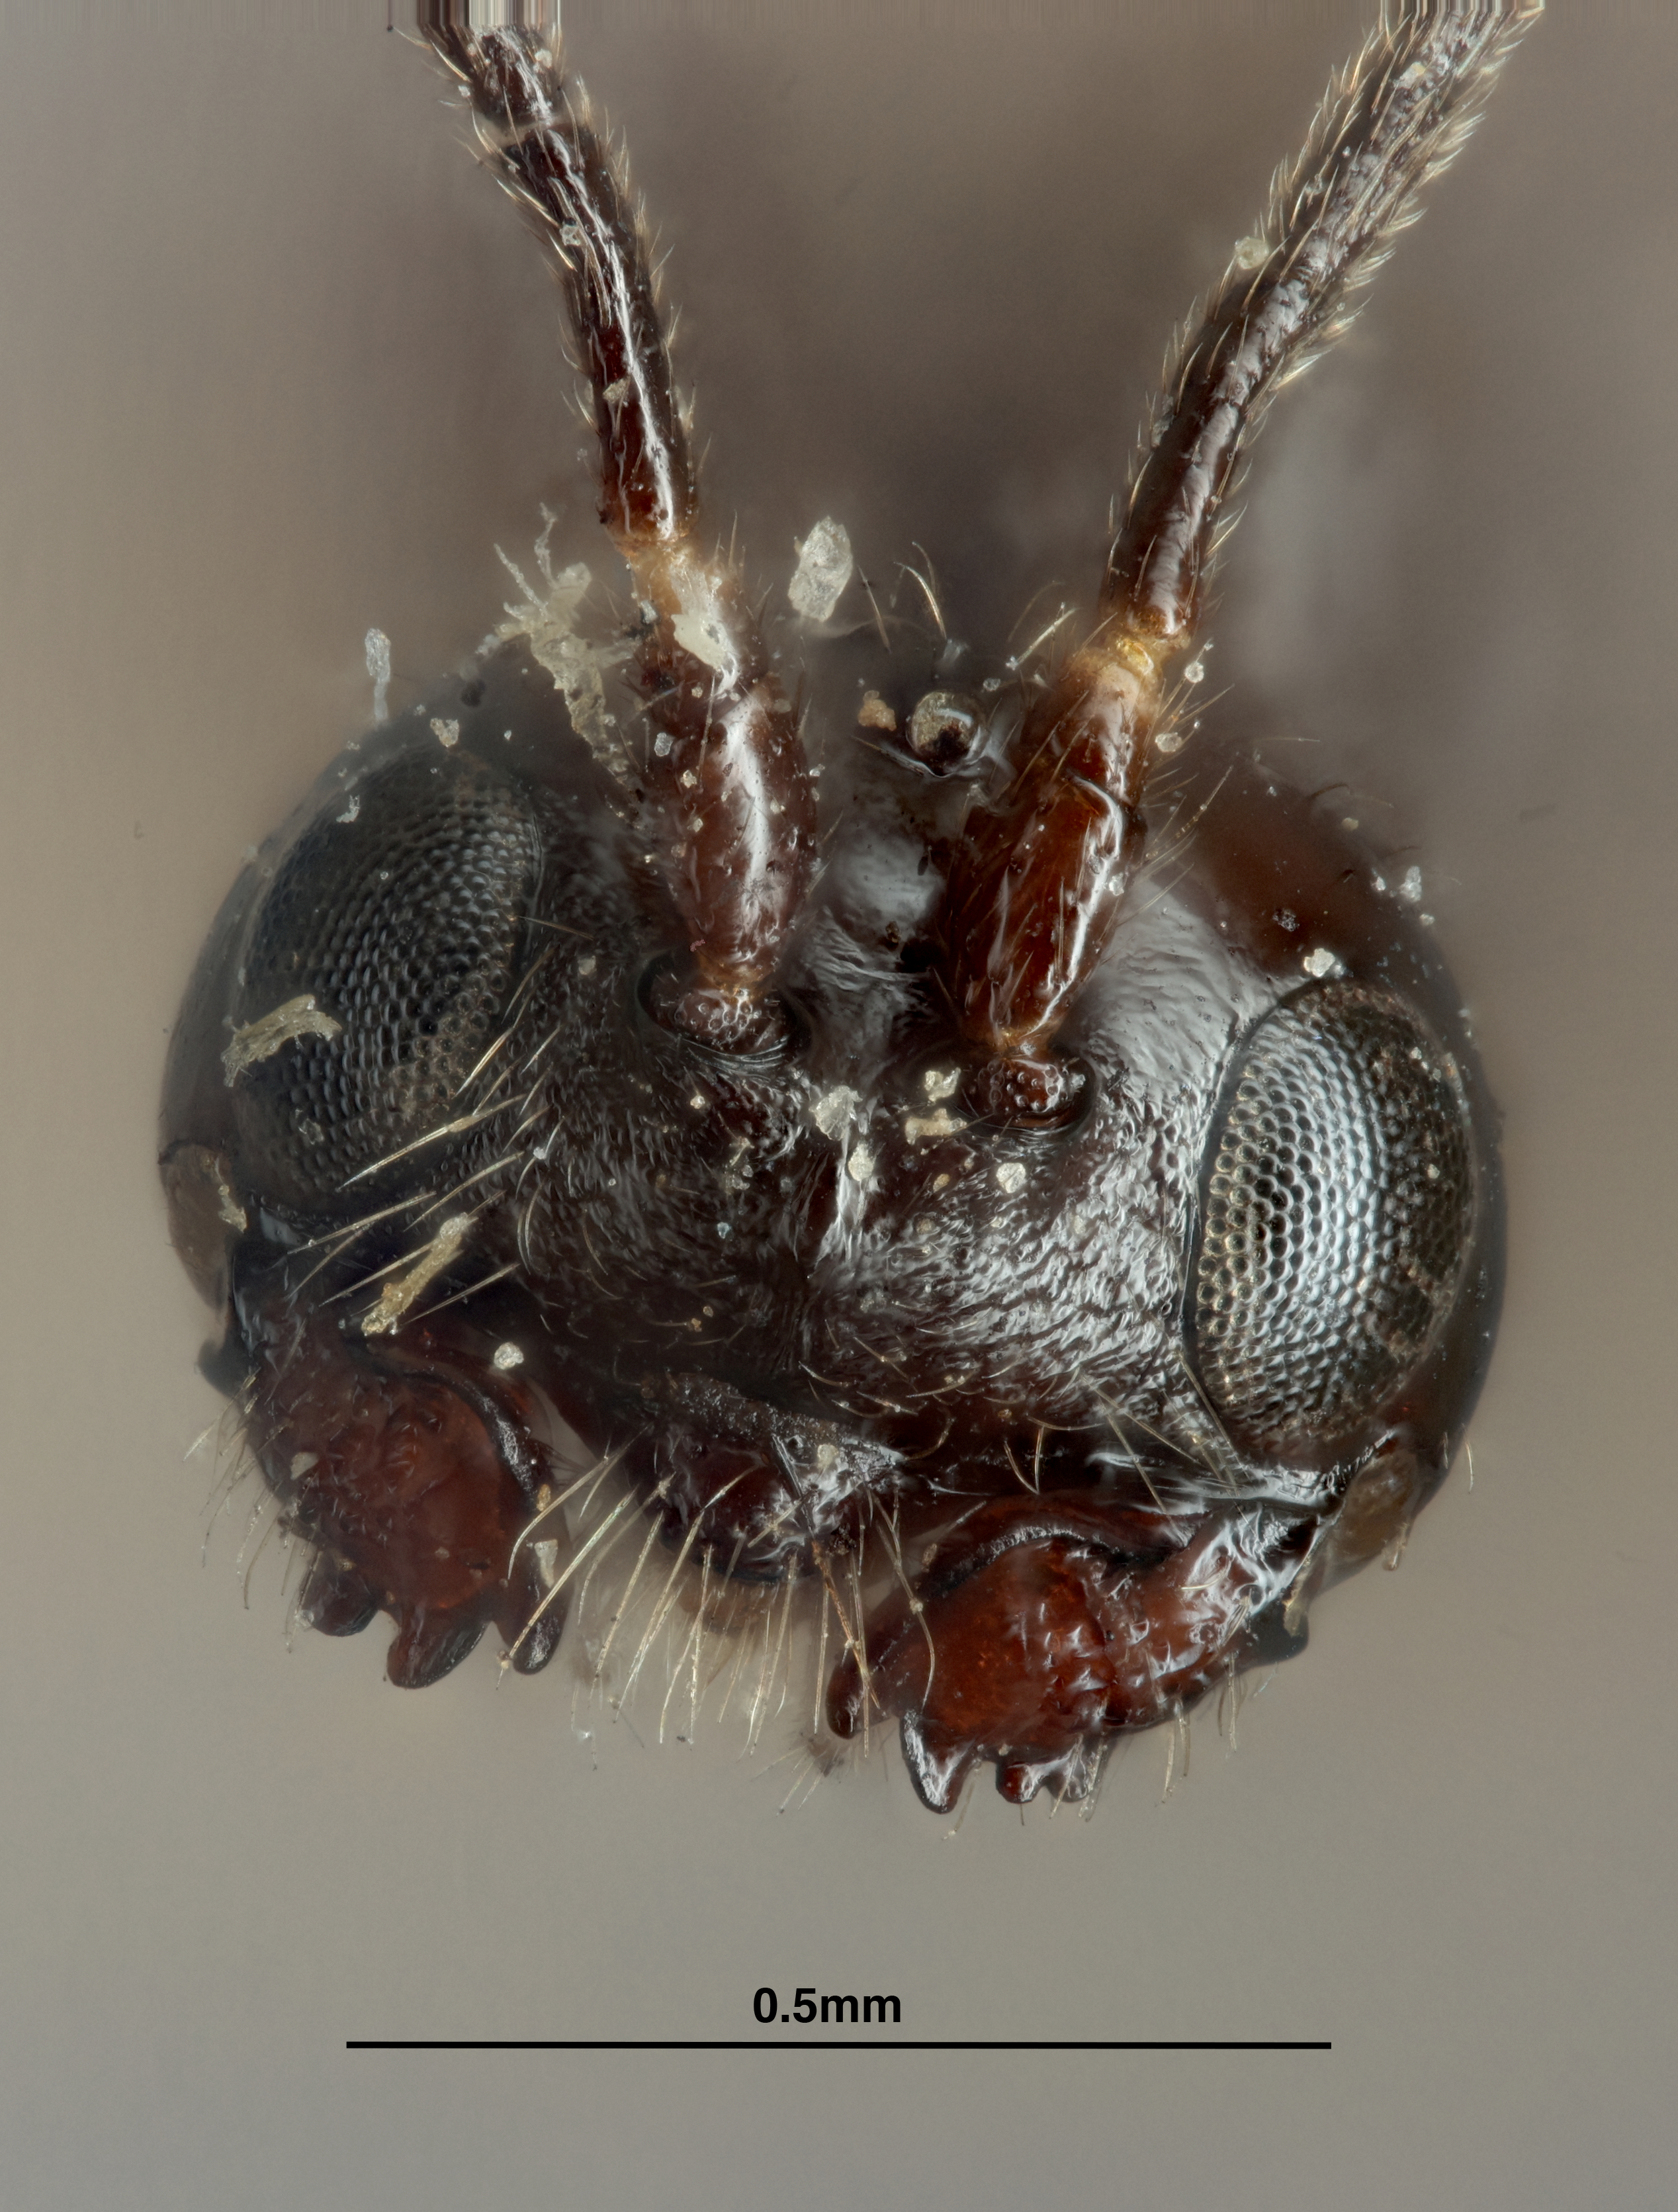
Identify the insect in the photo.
Gnathospila quadridens
